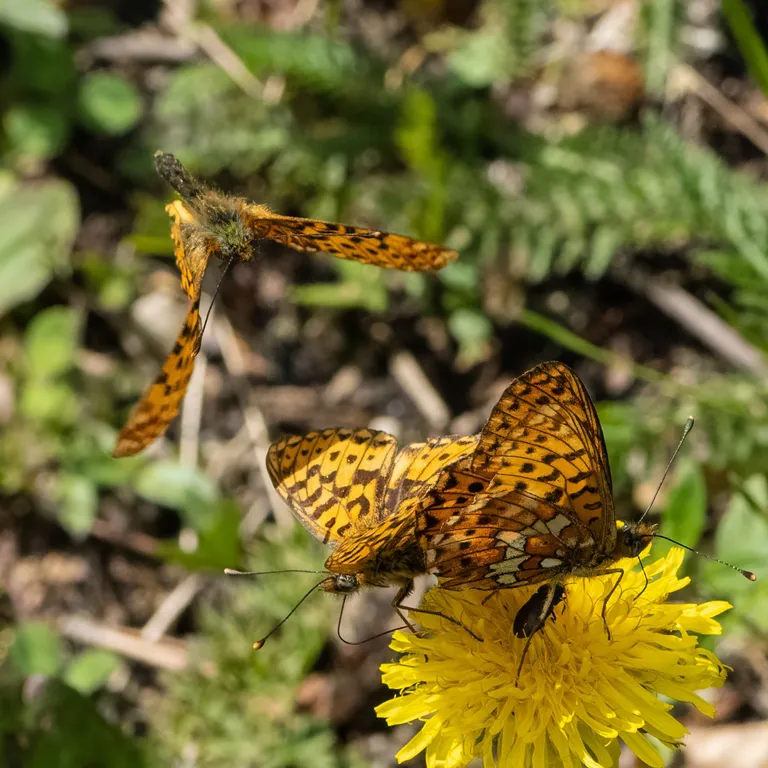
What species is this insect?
Boloria euphrosyne (also Clossiana euphrosyne)
